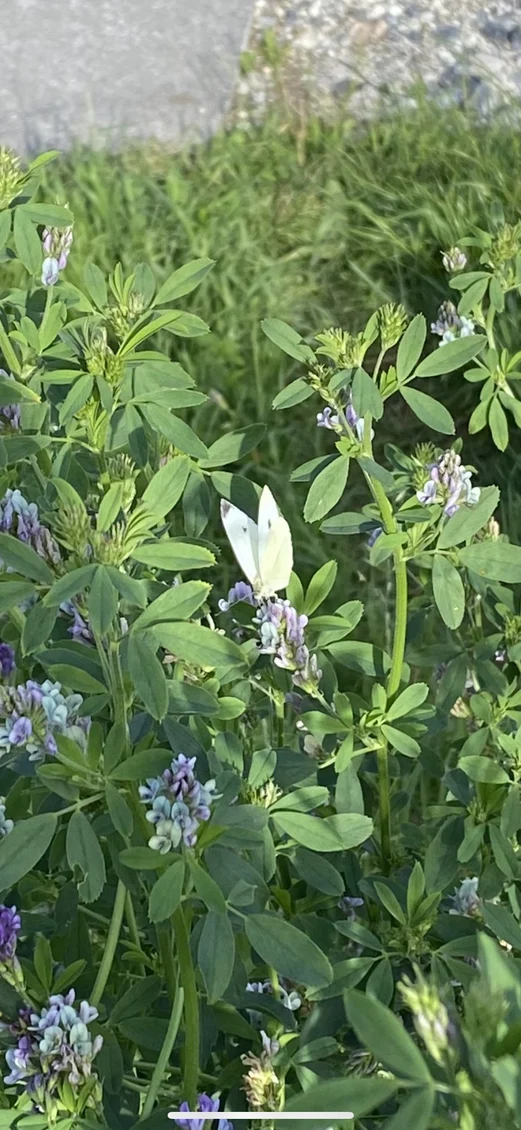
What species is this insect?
Pieris rapae
